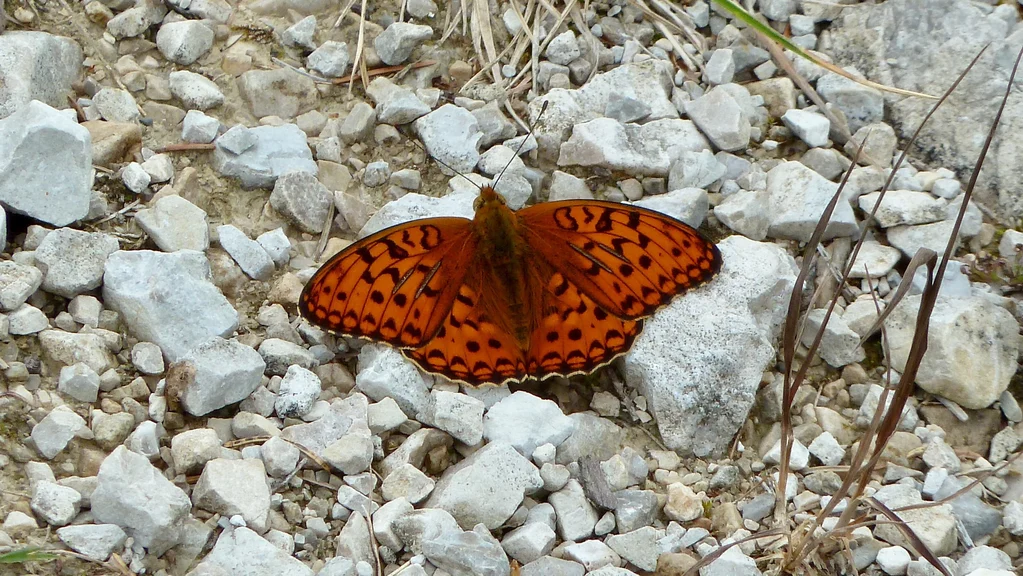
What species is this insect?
Fabriciana adippe
